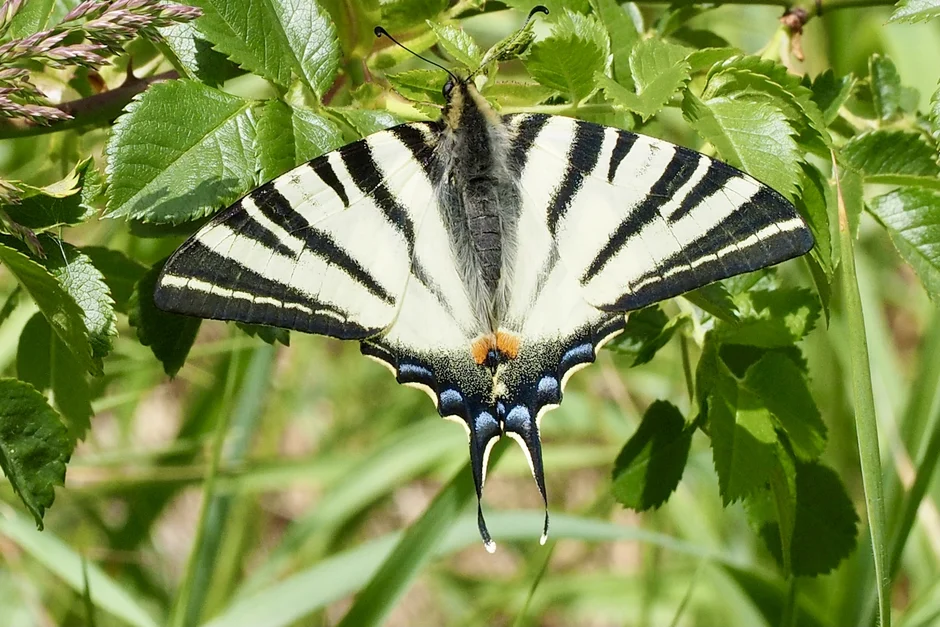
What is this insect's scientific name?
Iphiclides podalirius
